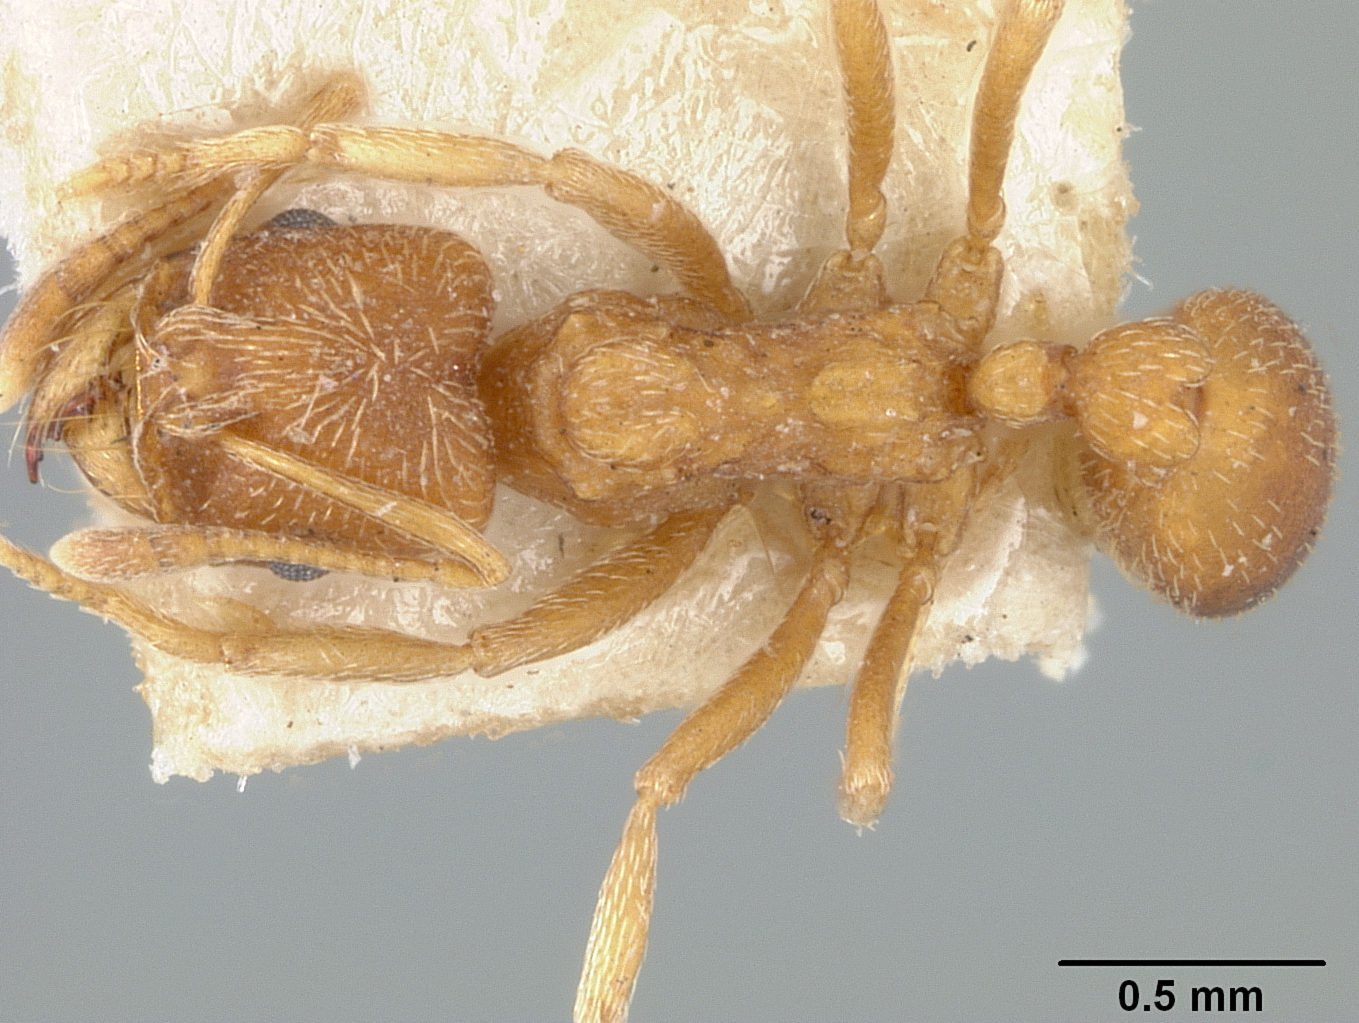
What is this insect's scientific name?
Myrmicocrypta emeryi
